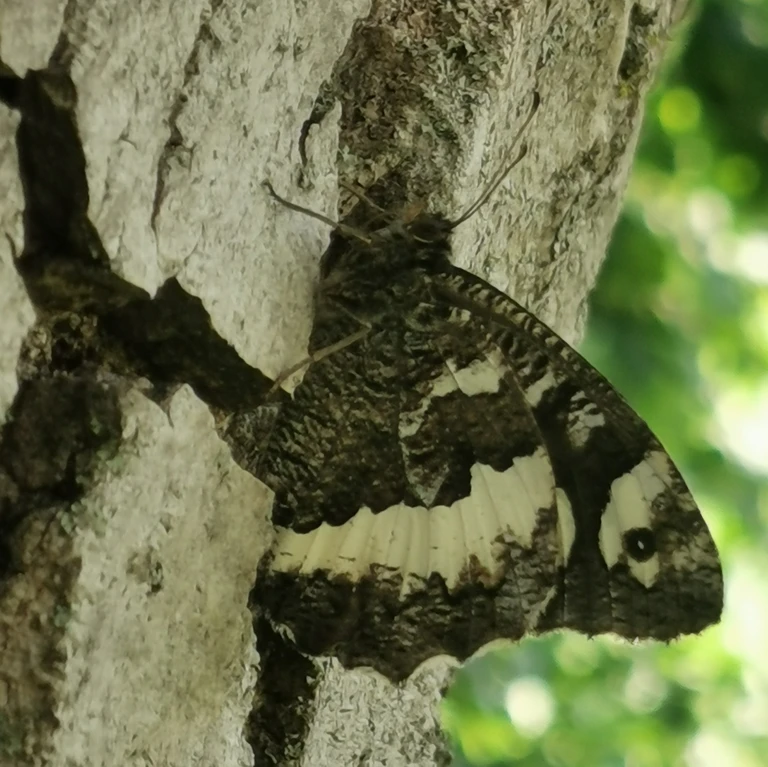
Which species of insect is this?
Brintesia circe
